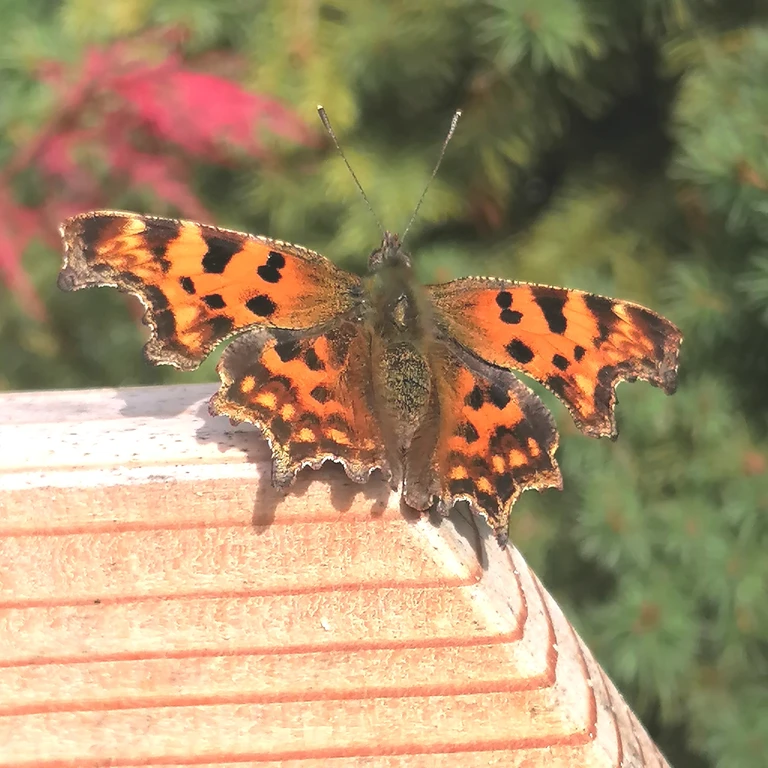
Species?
Polygonia c-album
